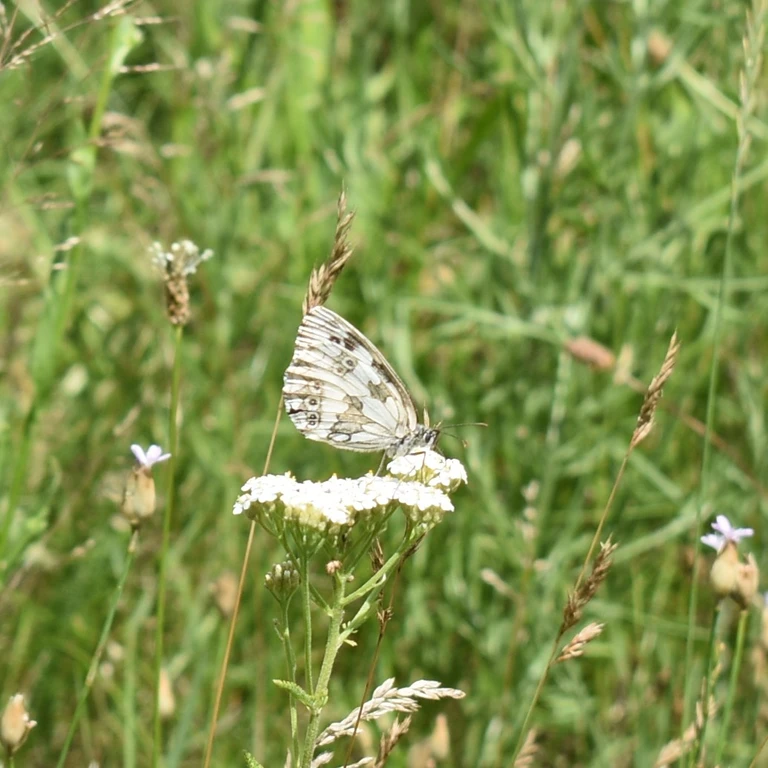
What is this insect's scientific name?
Melanargia galathea
